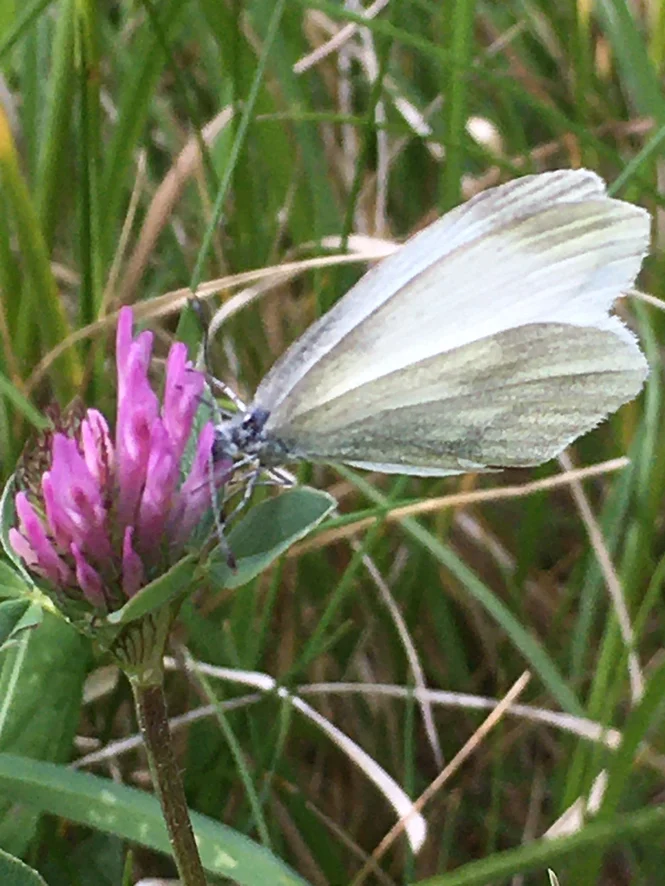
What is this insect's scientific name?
Leptidea sinapis/juvernica
